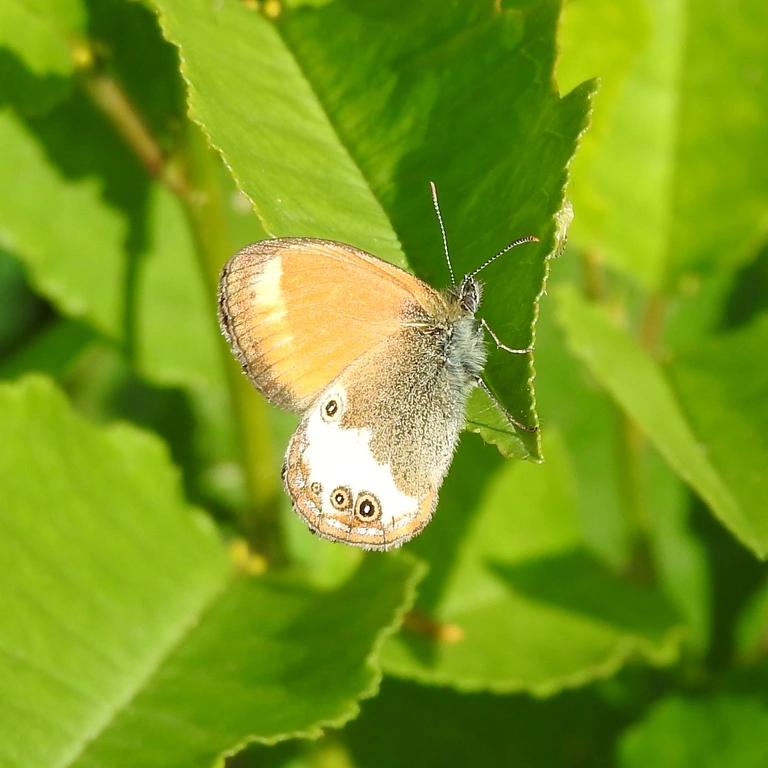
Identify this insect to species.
Coenonympha arcania
